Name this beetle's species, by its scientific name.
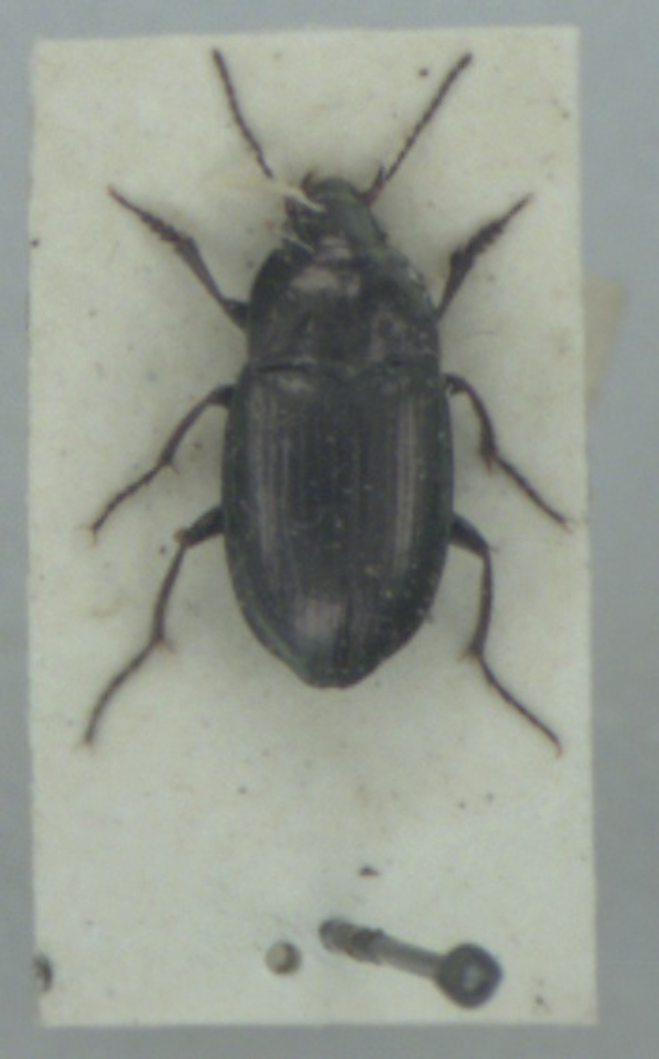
Amara spreta
